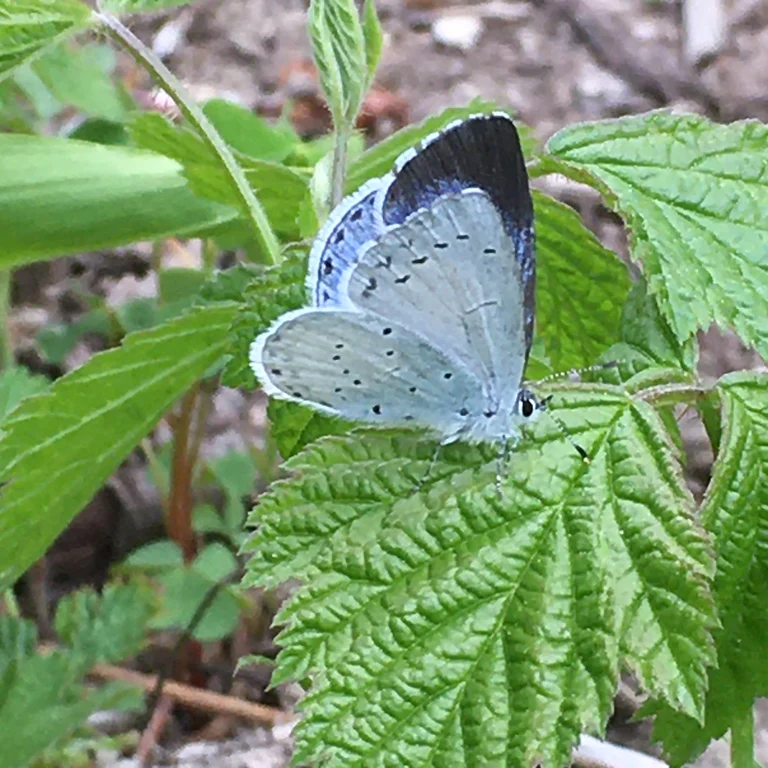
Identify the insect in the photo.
Celastrina argiolus
